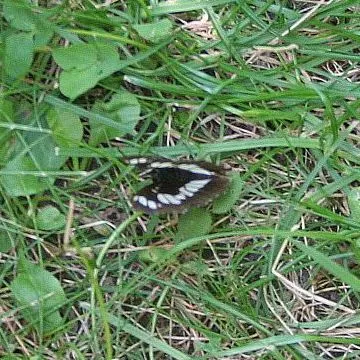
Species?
Neptis rivularis
